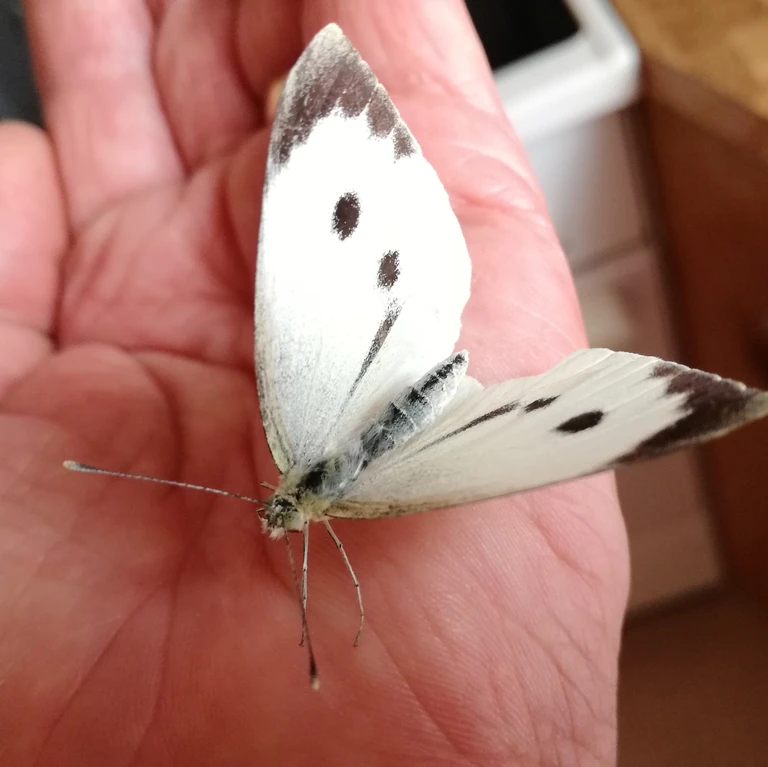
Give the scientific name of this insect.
Pieris brassicae
